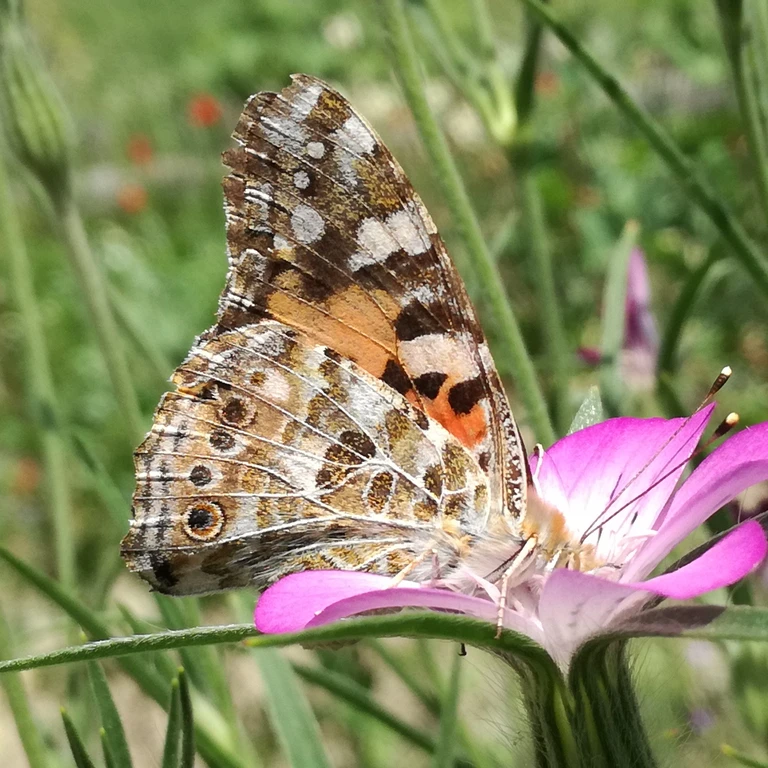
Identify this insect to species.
Vanessa cardui
